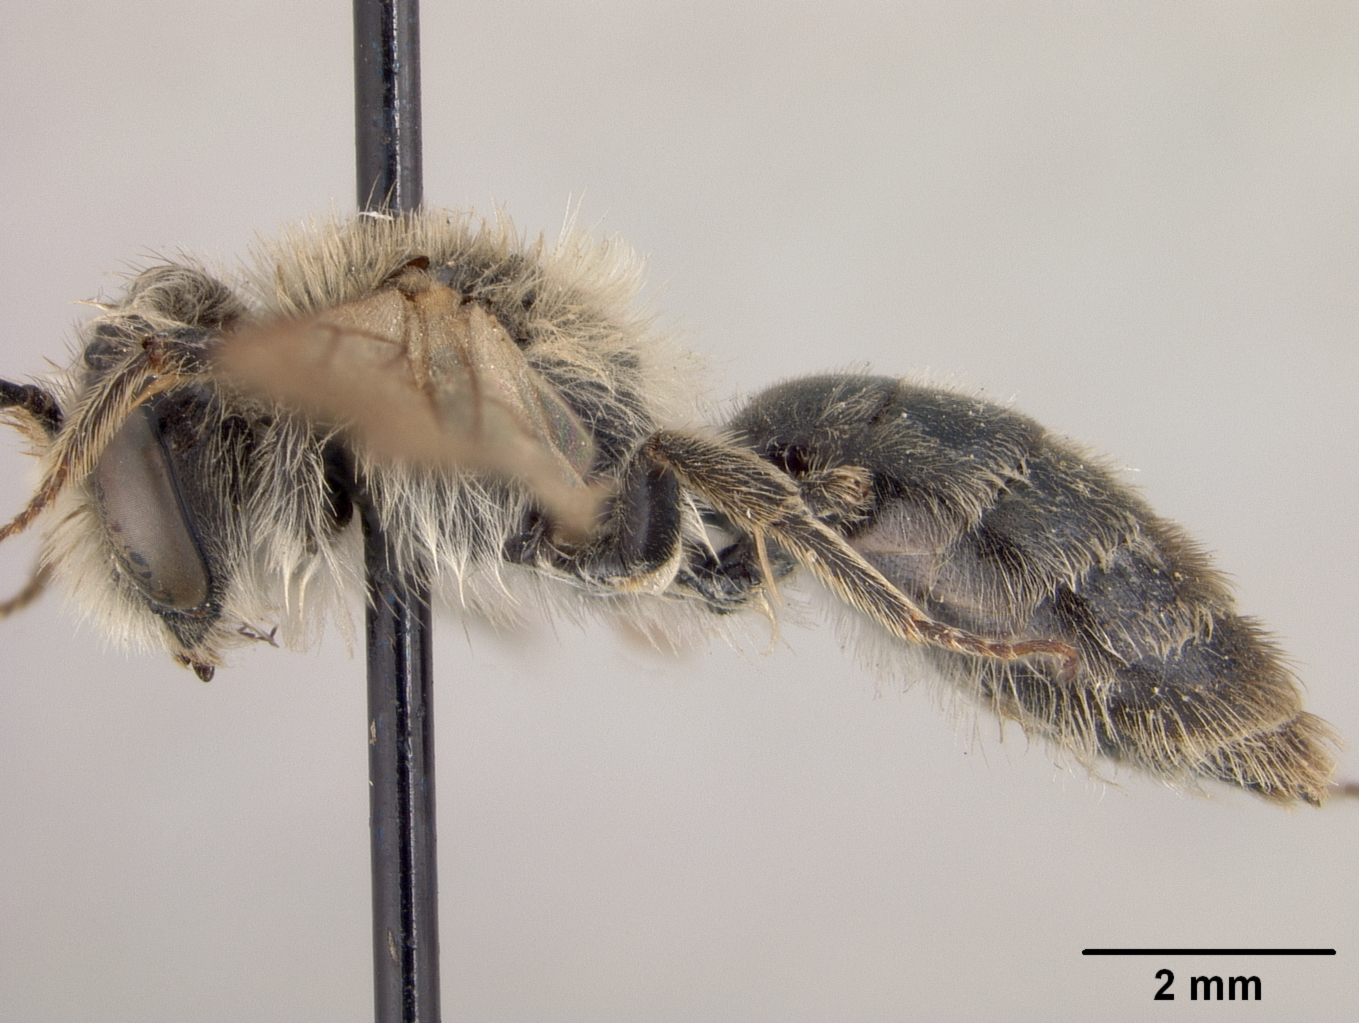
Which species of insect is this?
Andrena watasei
